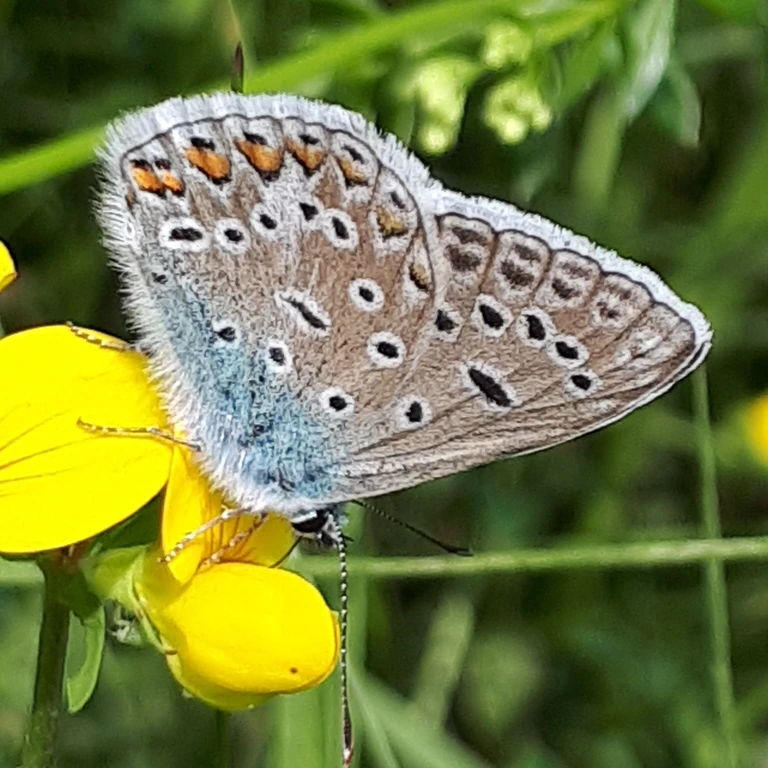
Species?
Polyommatus icarus
